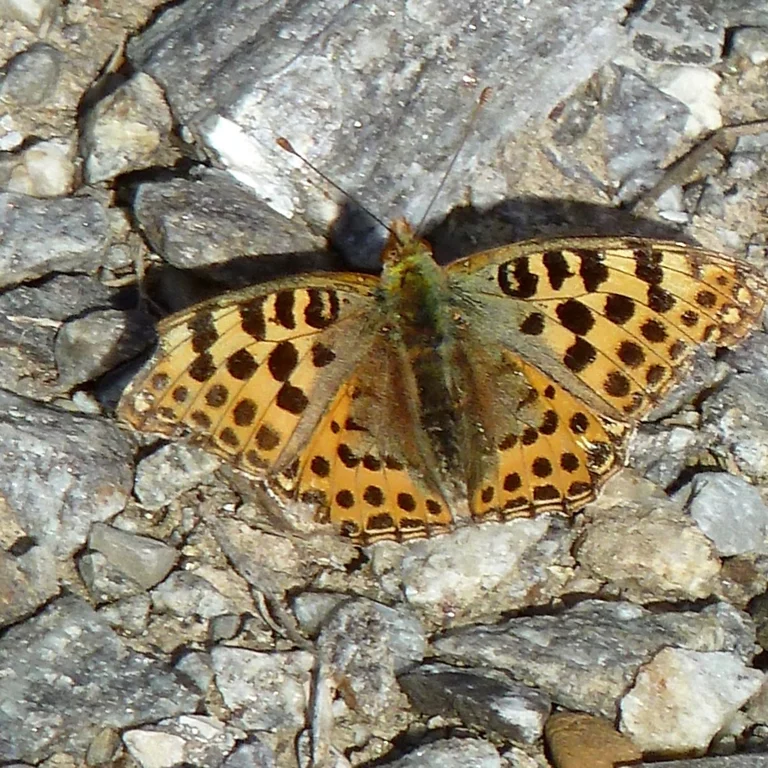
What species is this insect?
Issoria lathonia
